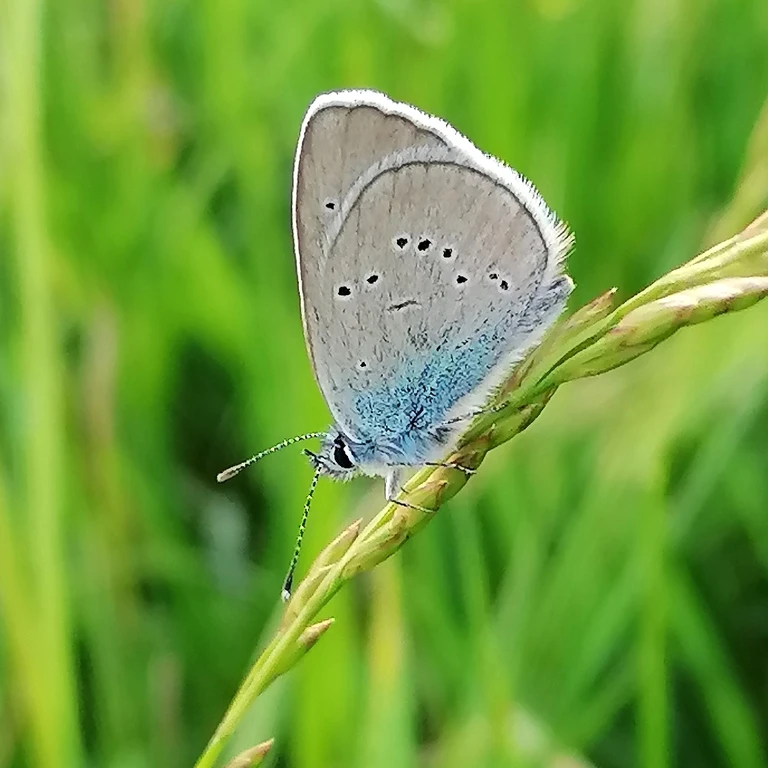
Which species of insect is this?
Cyaniris semiargus
